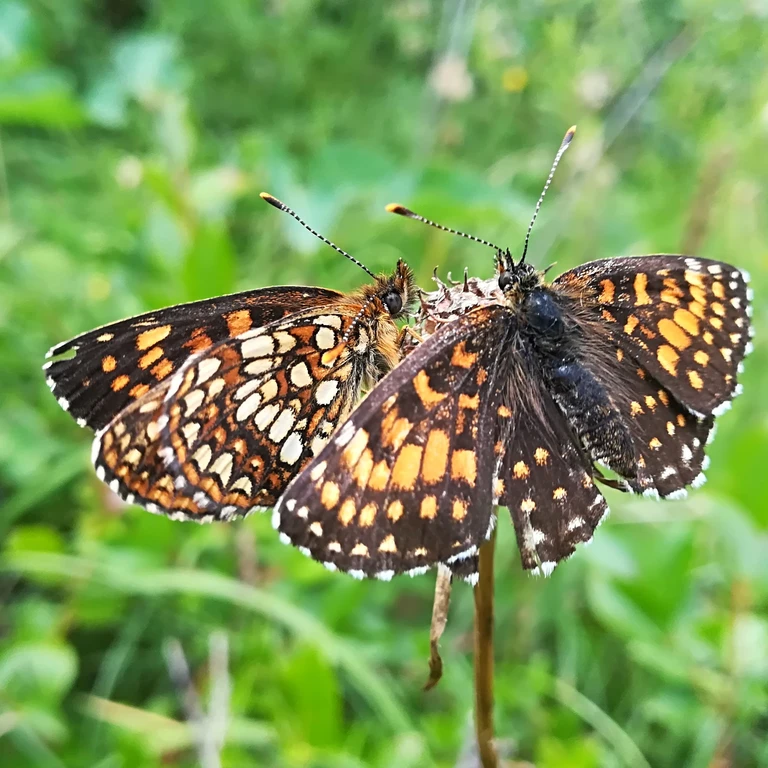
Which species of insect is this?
Melitaea diamina
